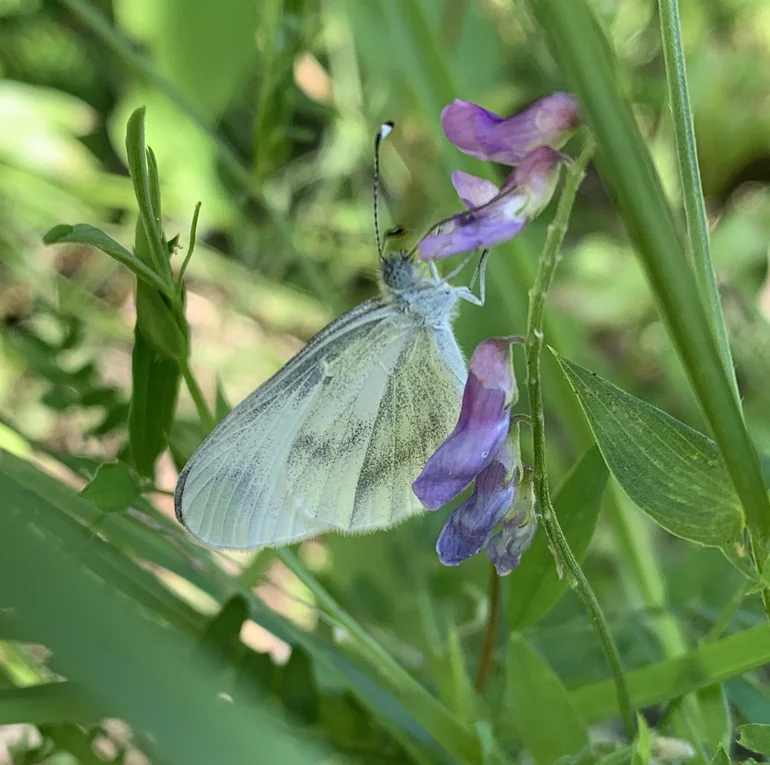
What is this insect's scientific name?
Leptidea sinapis/juvernica
